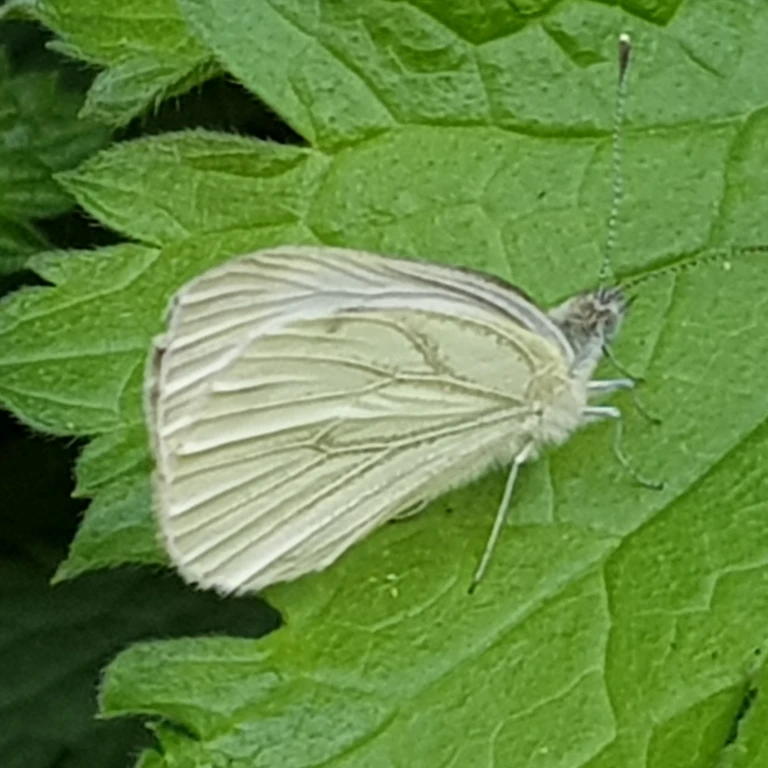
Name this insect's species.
Pieris napi
